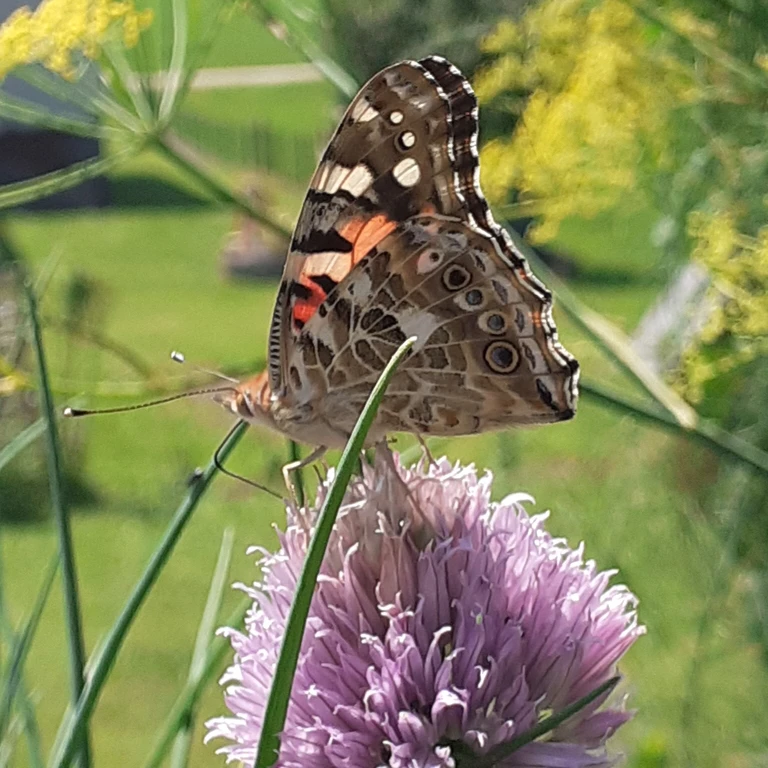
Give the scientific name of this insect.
Vanessa cardui
